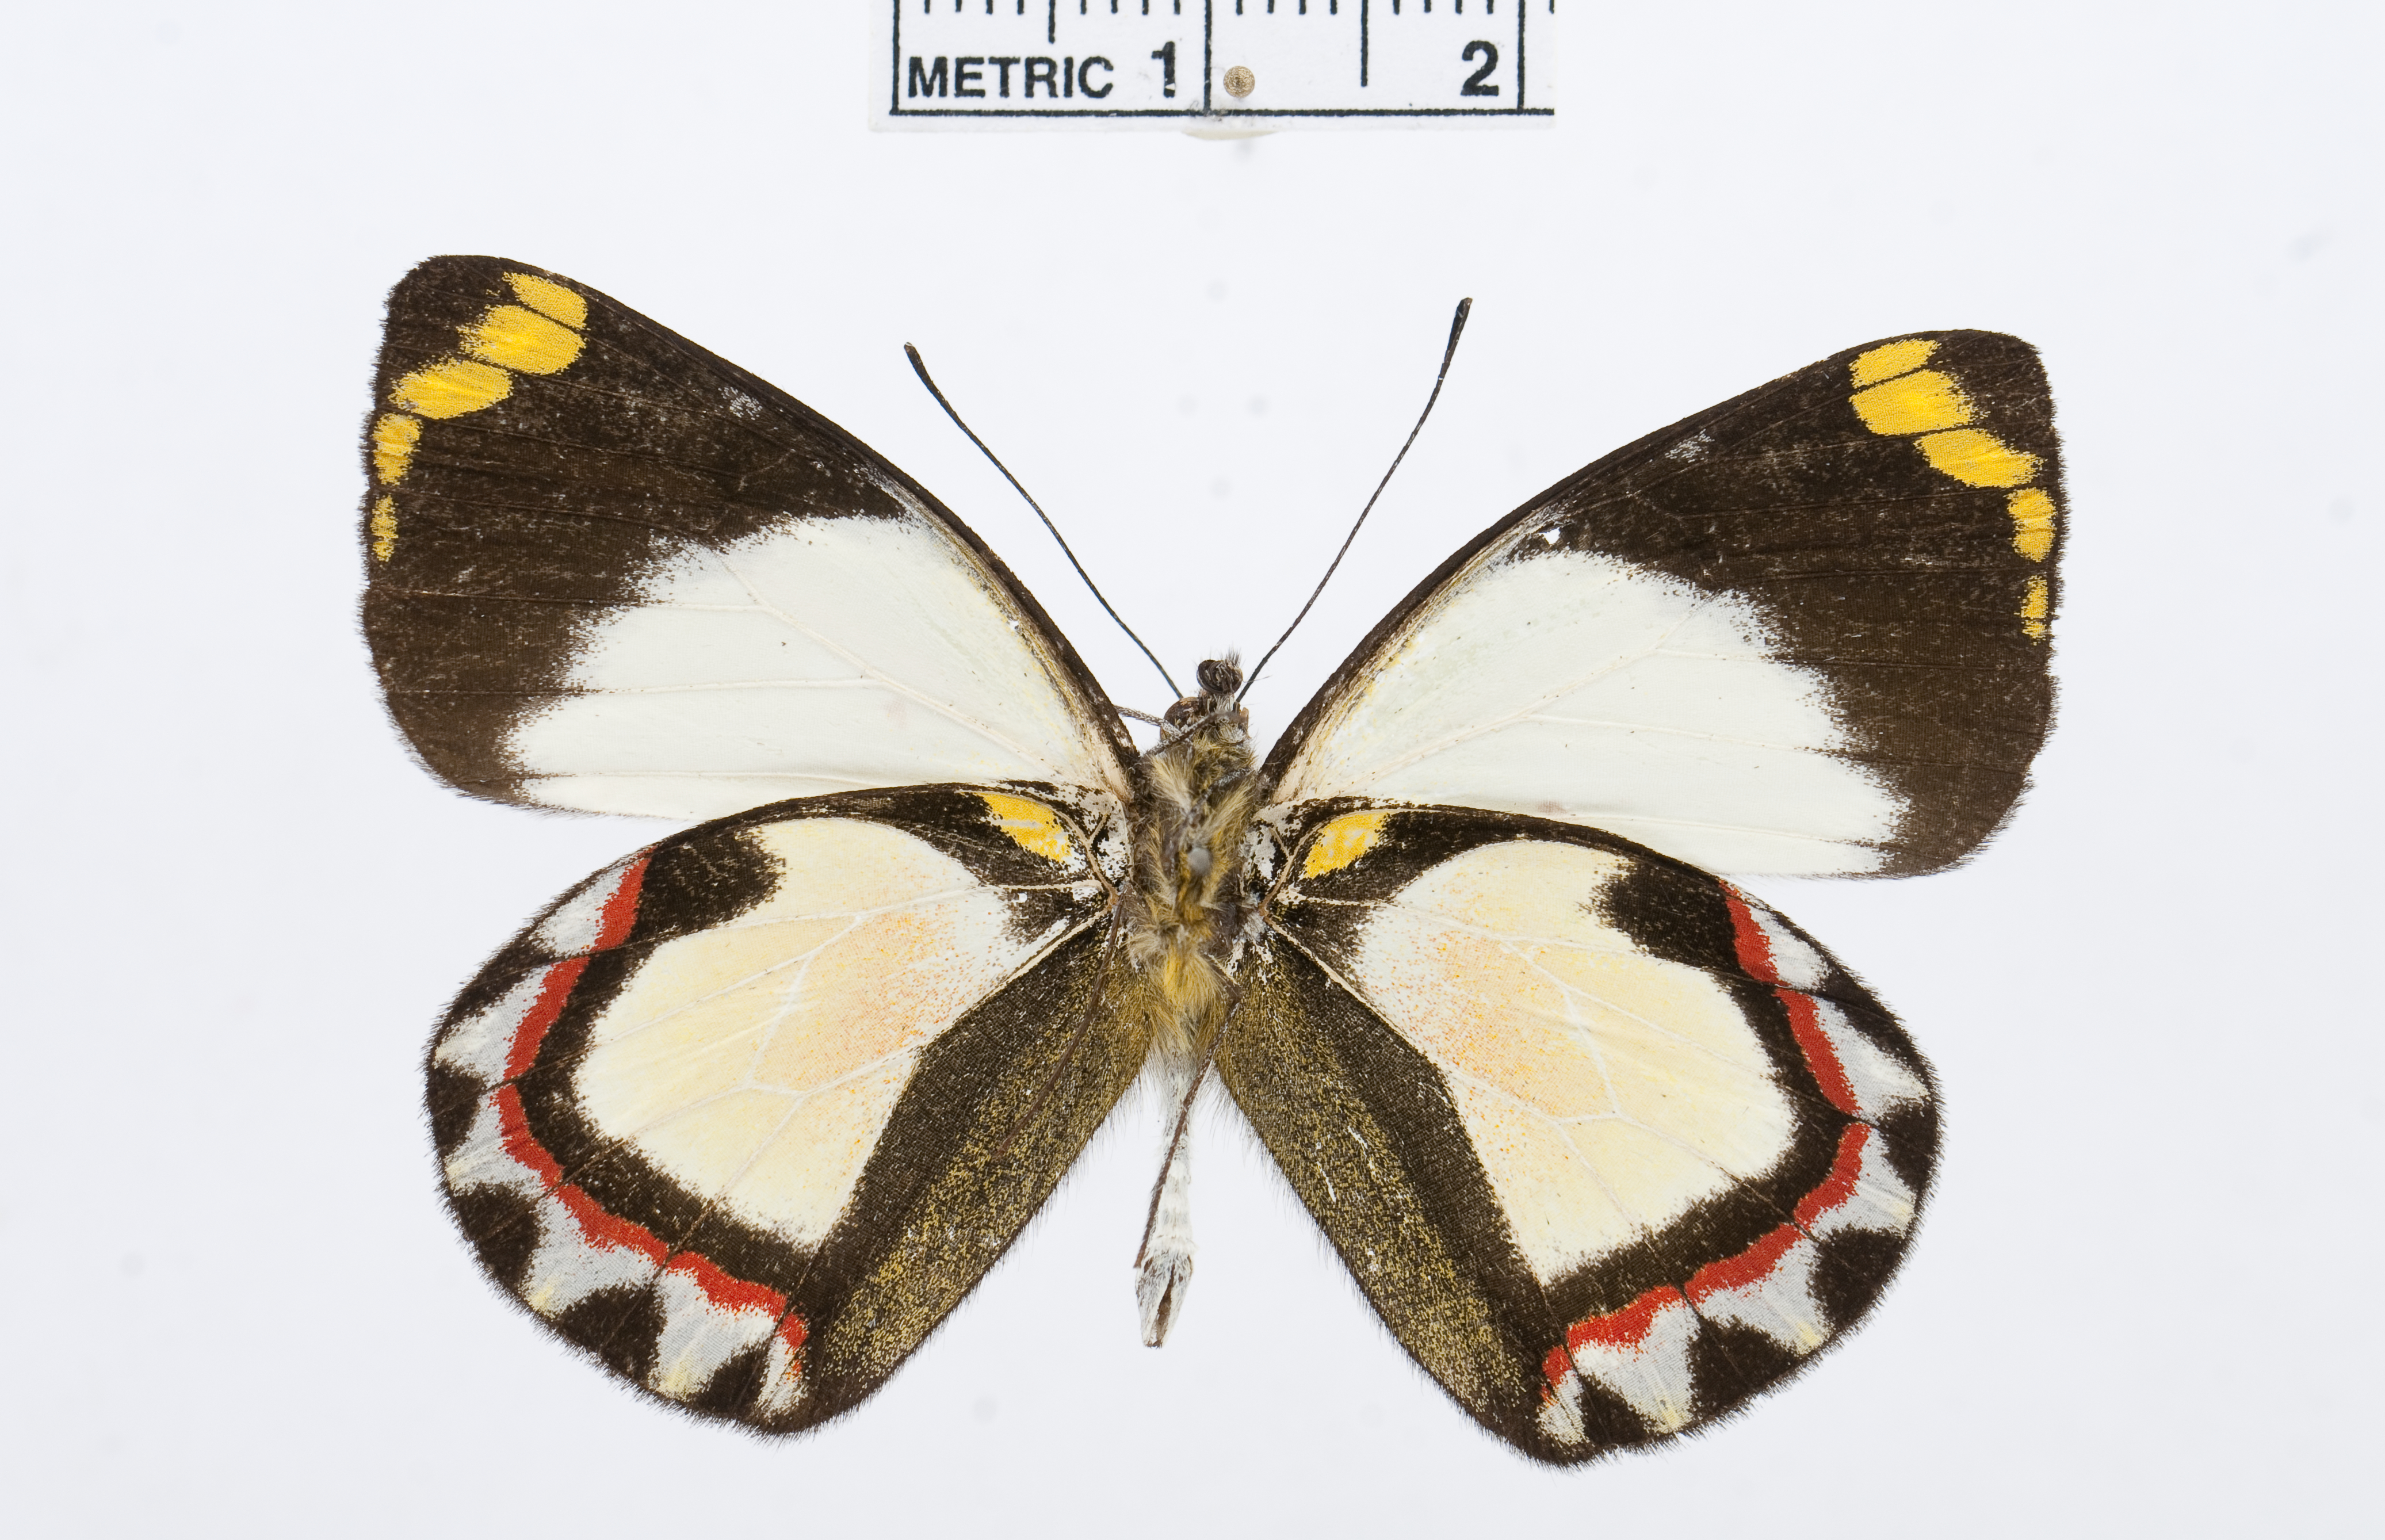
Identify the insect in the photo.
Delias luctuosa
